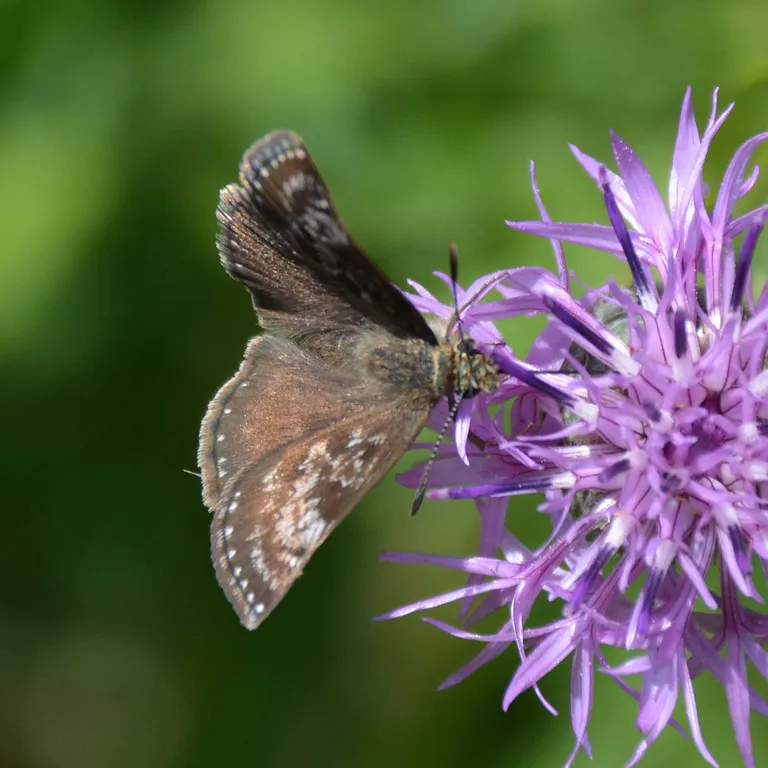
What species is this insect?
Erynnis tages
